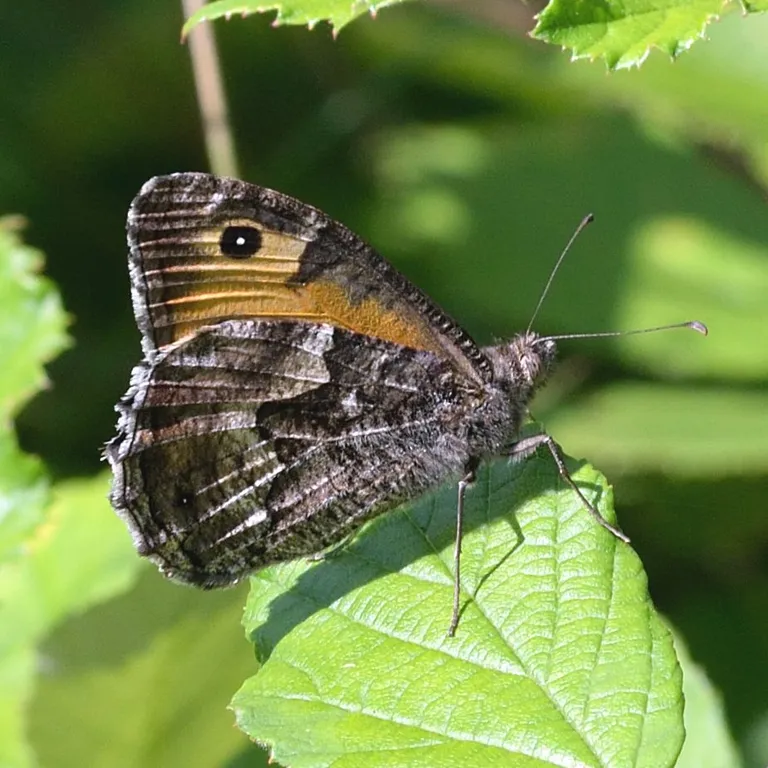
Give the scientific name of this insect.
Hipparchia semele
